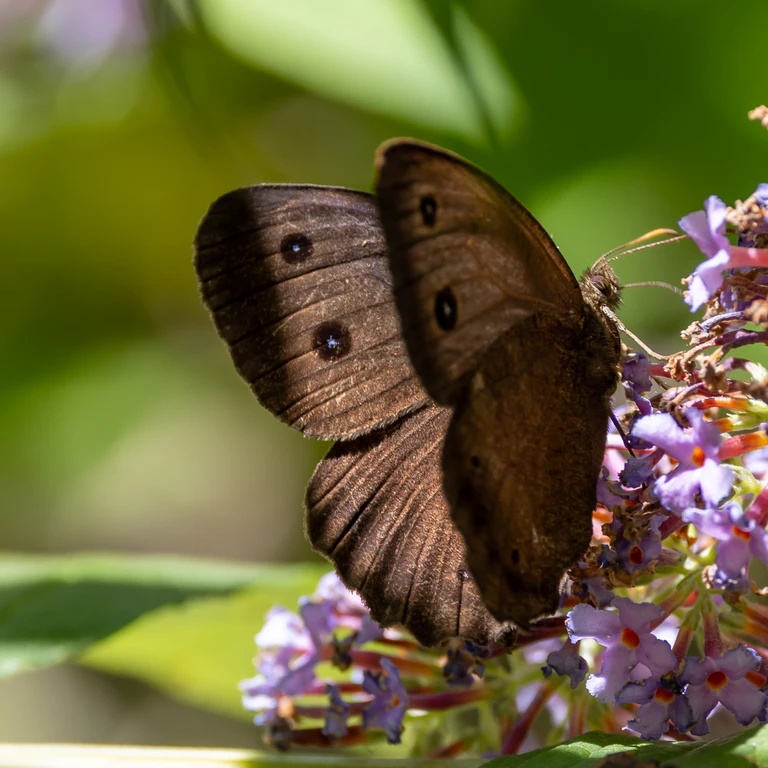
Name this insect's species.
Minois dryas
